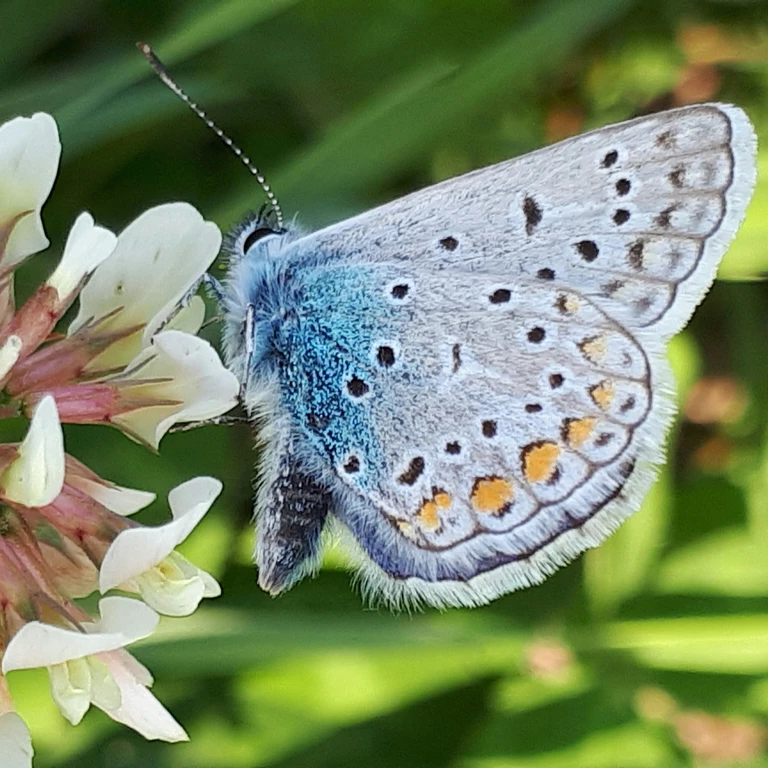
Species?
Polyommatus icarus
